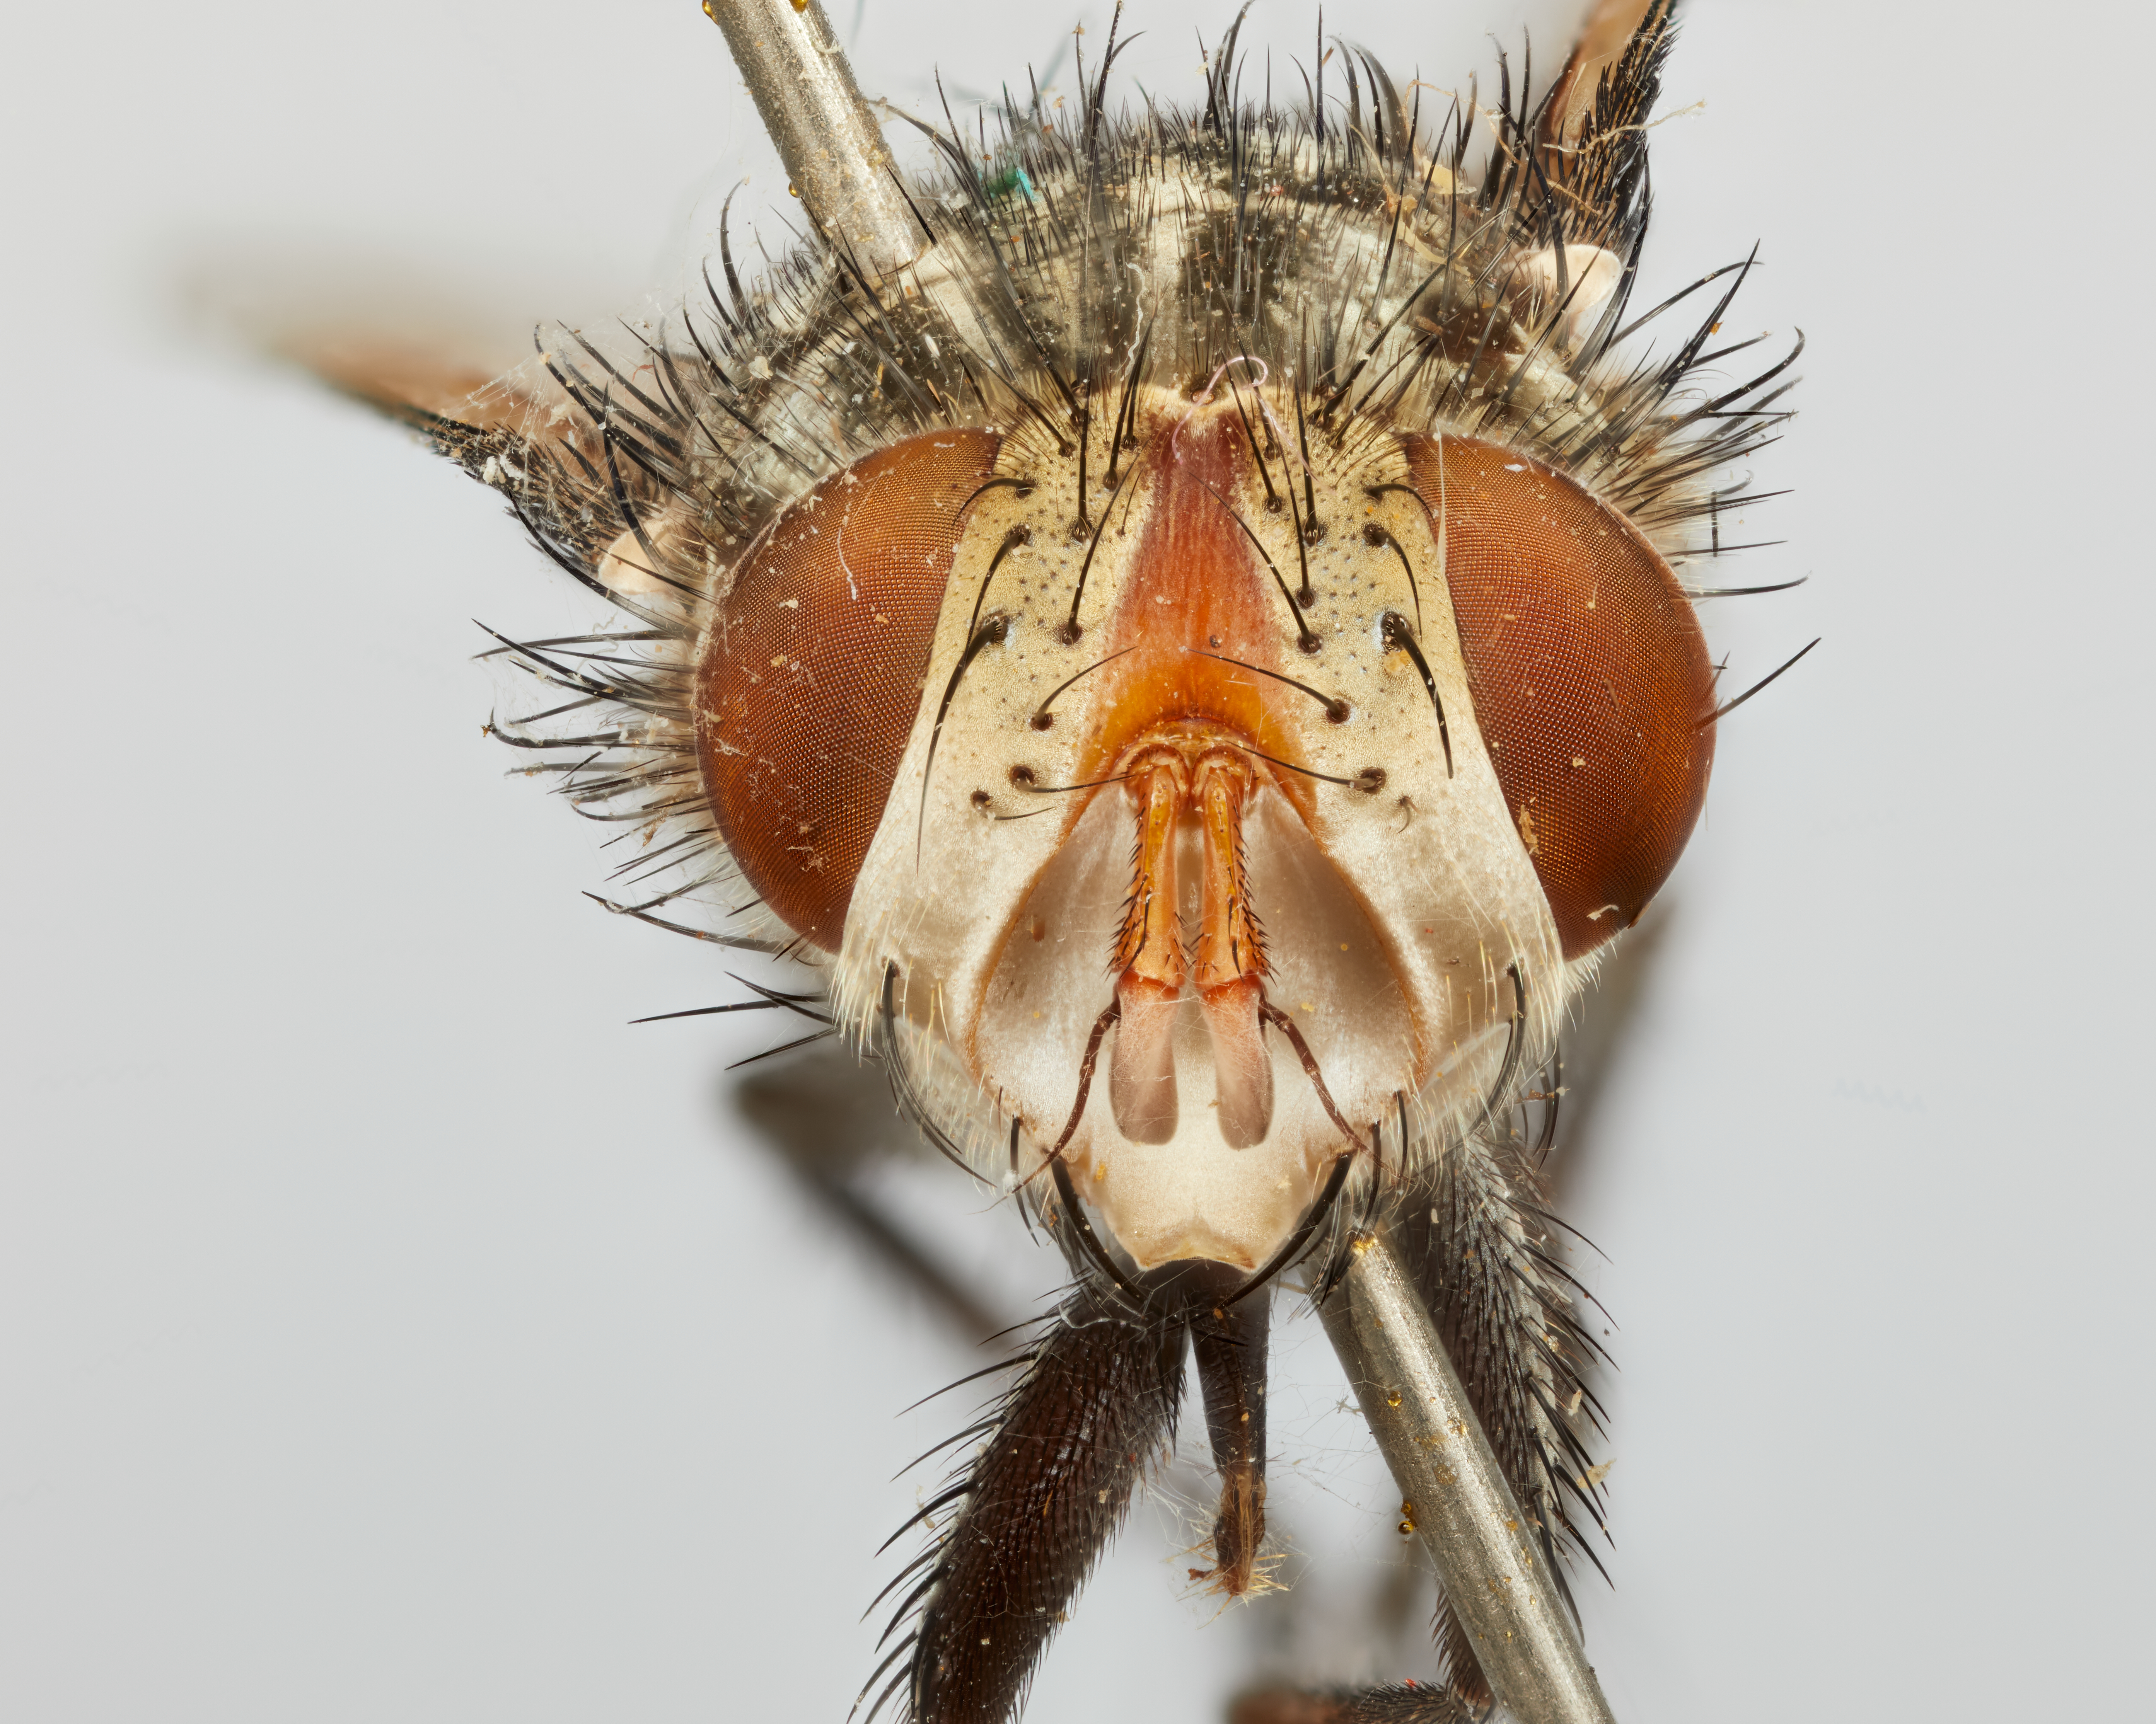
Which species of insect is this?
Acuphocera varia
